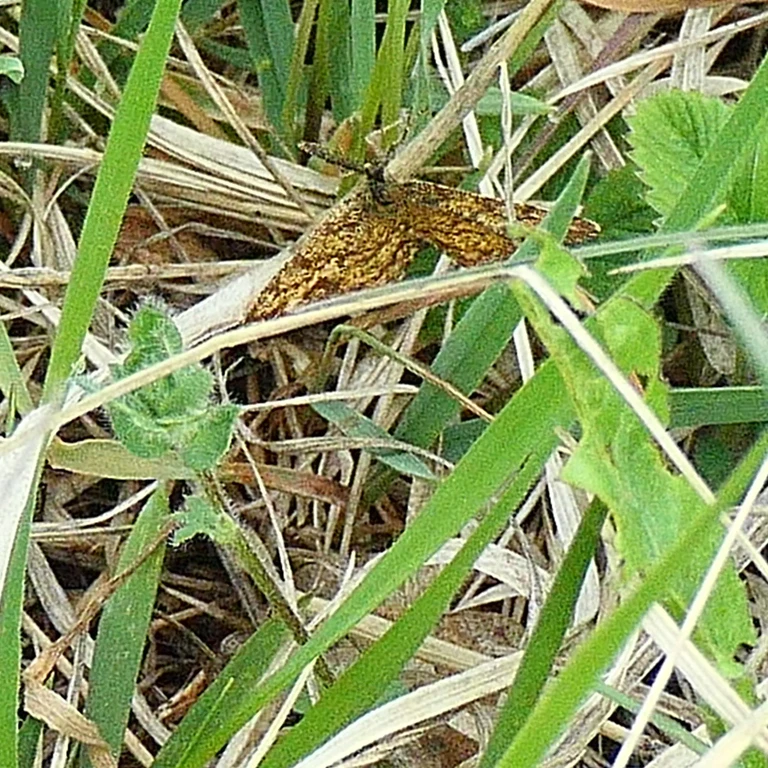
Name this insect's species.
Ematurga atomaria
